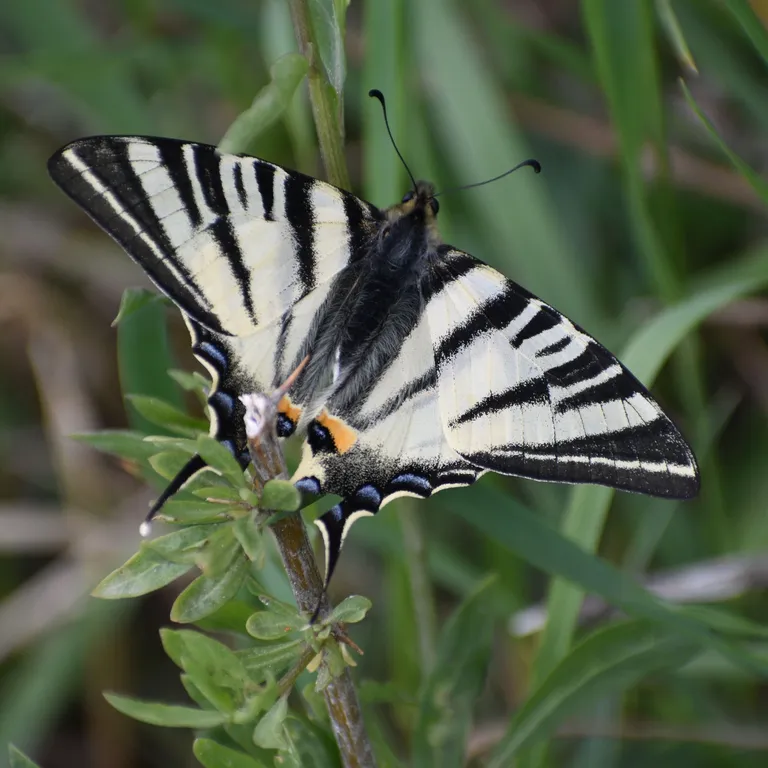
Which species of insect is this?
Iphiclides podalirius
